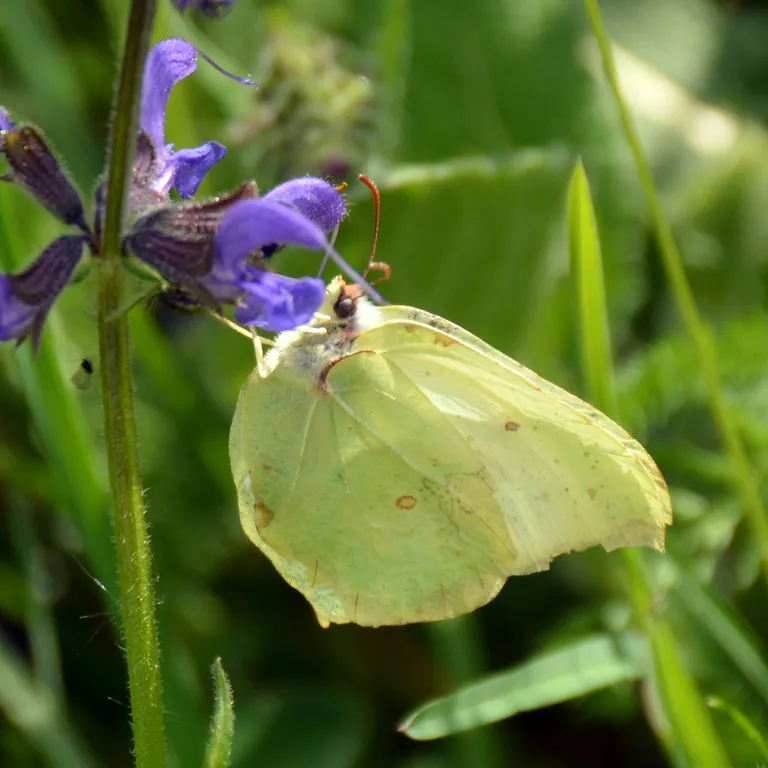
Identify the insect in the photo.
Gonepteryx rhamni
